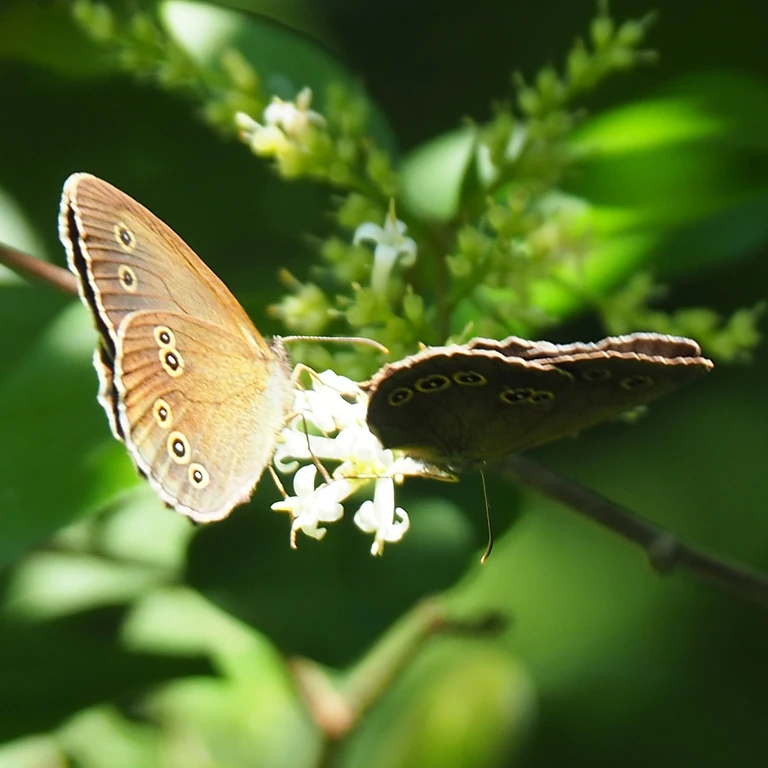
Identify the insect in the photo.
Aphantopus hyperantus
